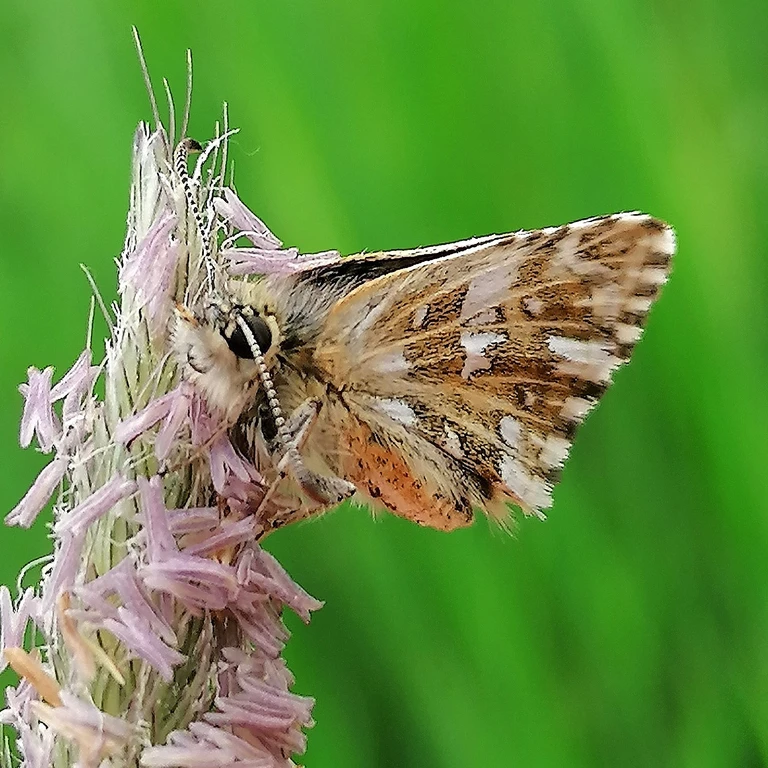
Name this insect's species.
Pyrgus malvae
